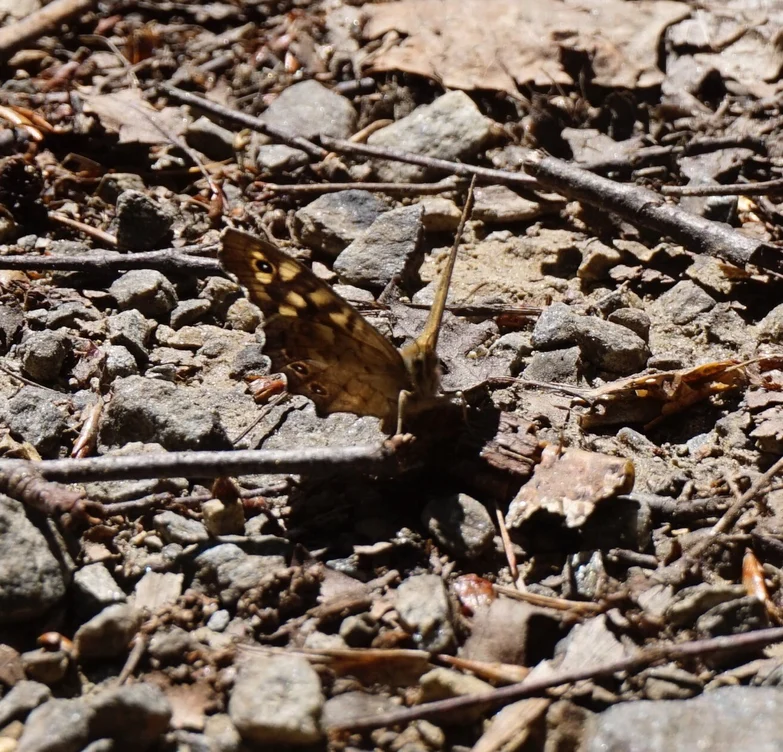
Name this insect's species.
Pararge aegeria
